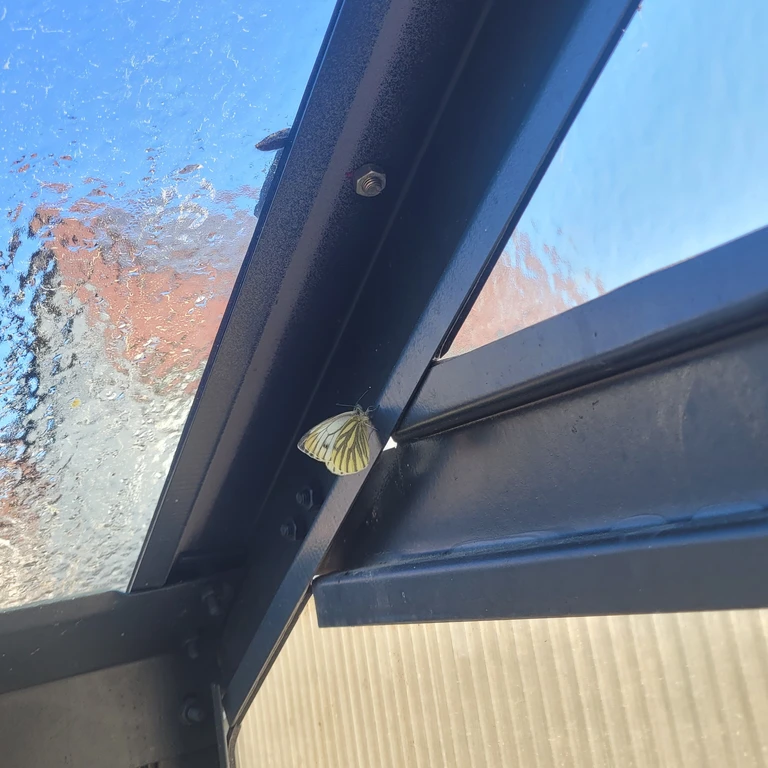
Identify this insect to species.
Pieris napi
